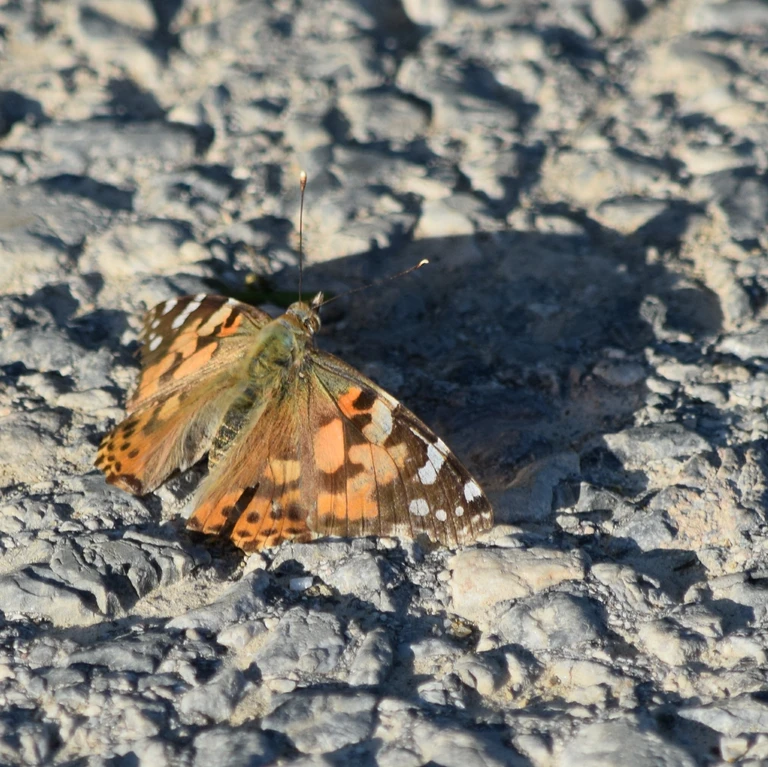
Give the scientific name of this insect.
Vanessa cardui
